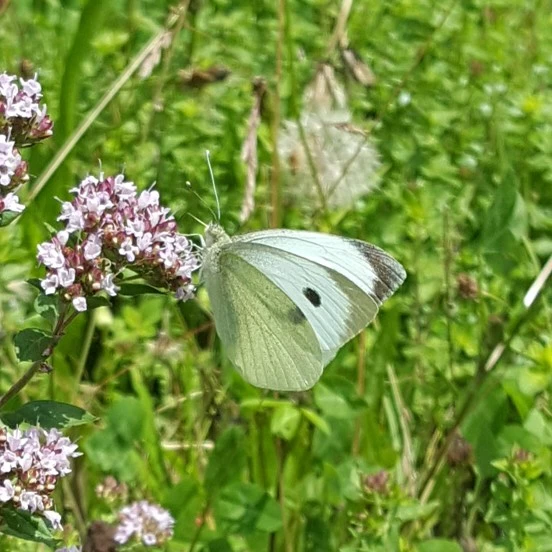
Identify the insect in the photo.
Pieris brassicae
